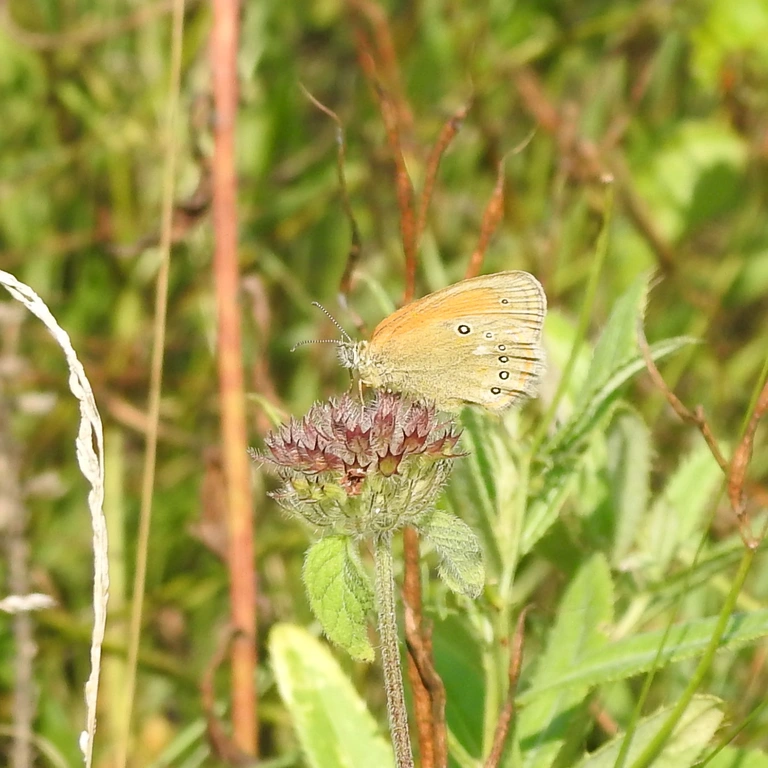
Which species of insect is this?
Coenonympha glycerion (also Coenonympha iphis)
